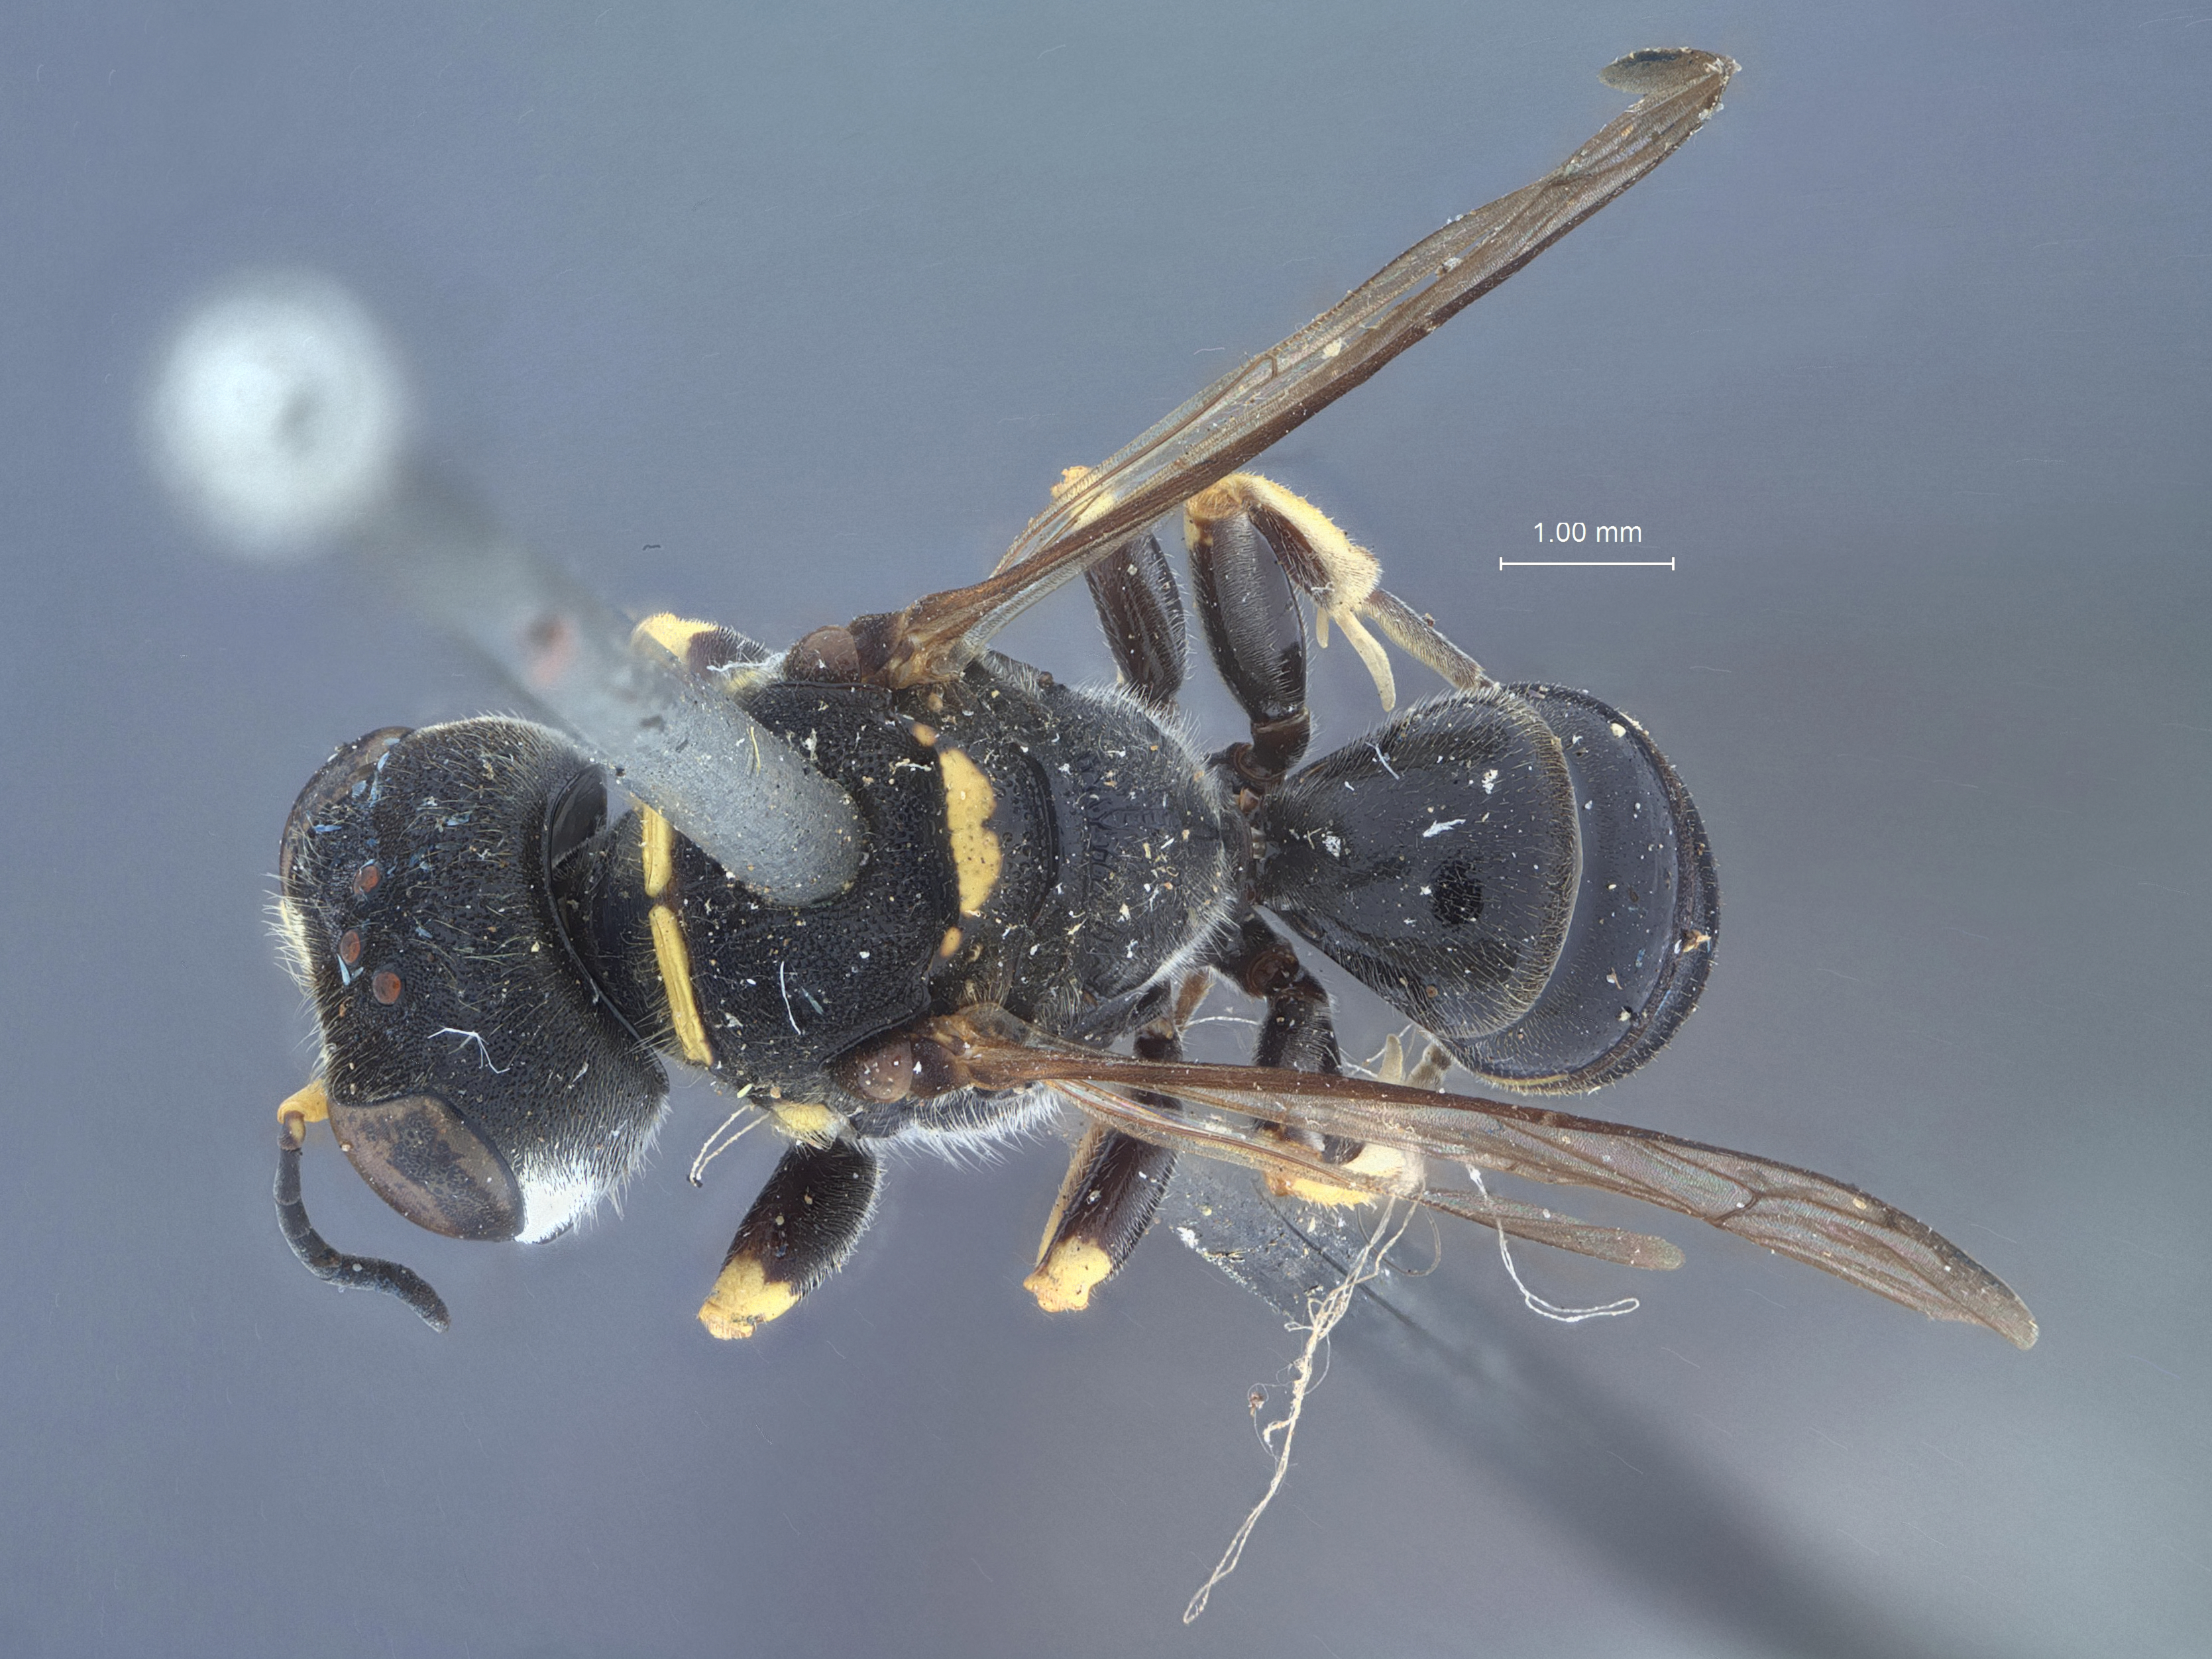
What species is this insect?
Ectemnius teleges
